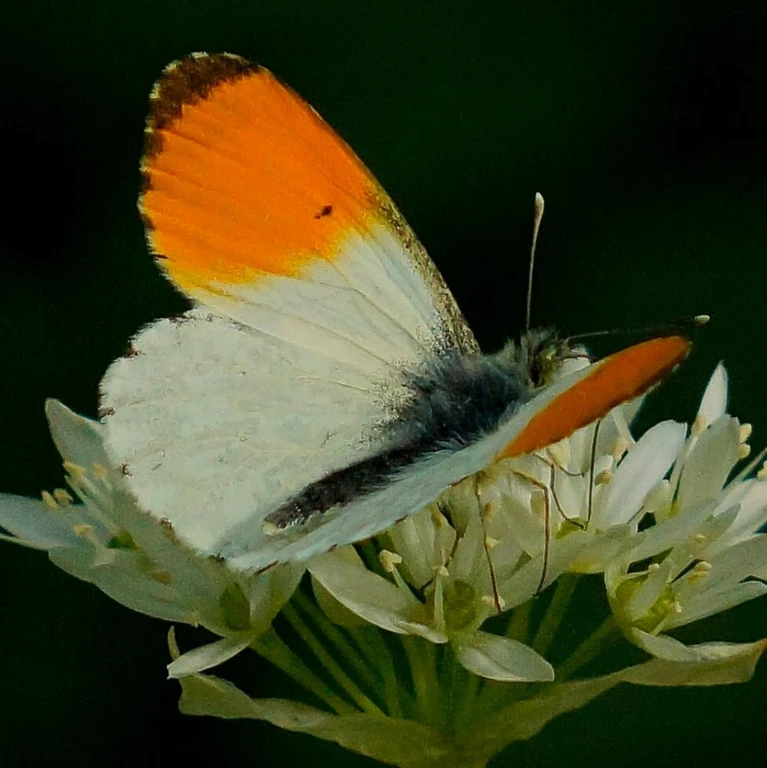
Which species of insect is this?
Anthocharis cardamines
